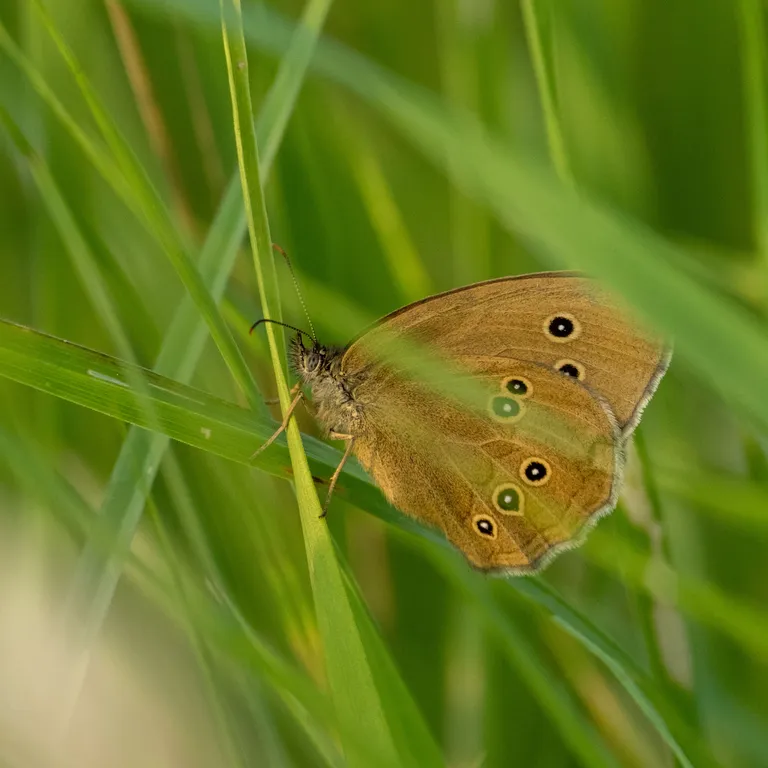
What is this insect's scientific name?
Aphantopus hyperantus
